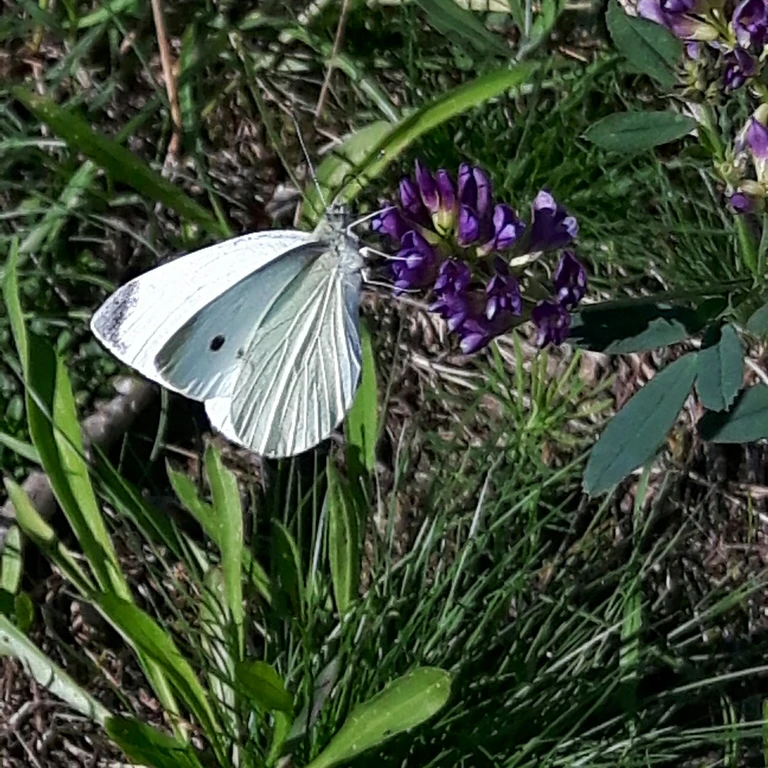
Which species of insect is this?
Pieris rapae
